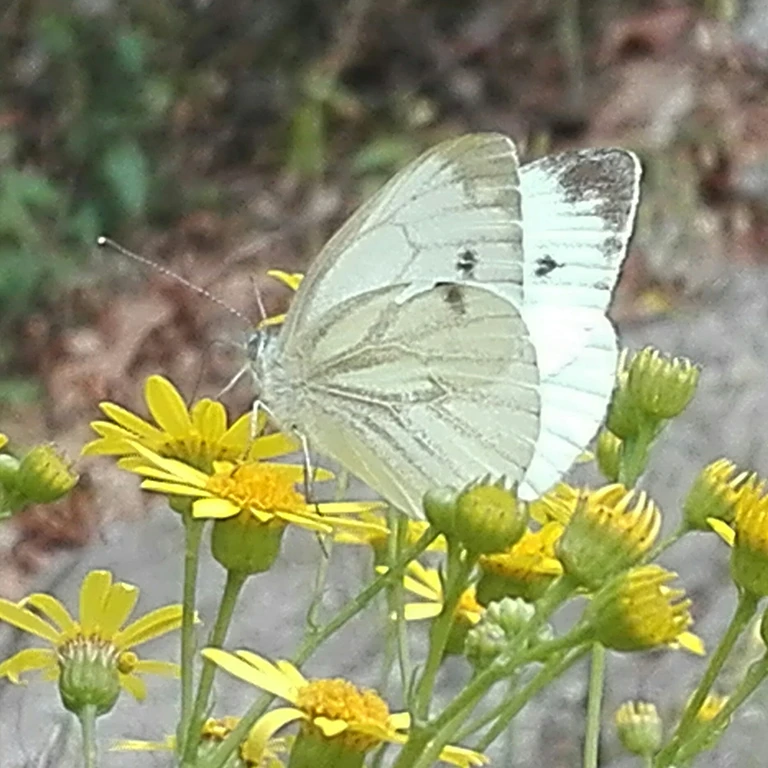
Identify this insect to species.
Pieris napi
